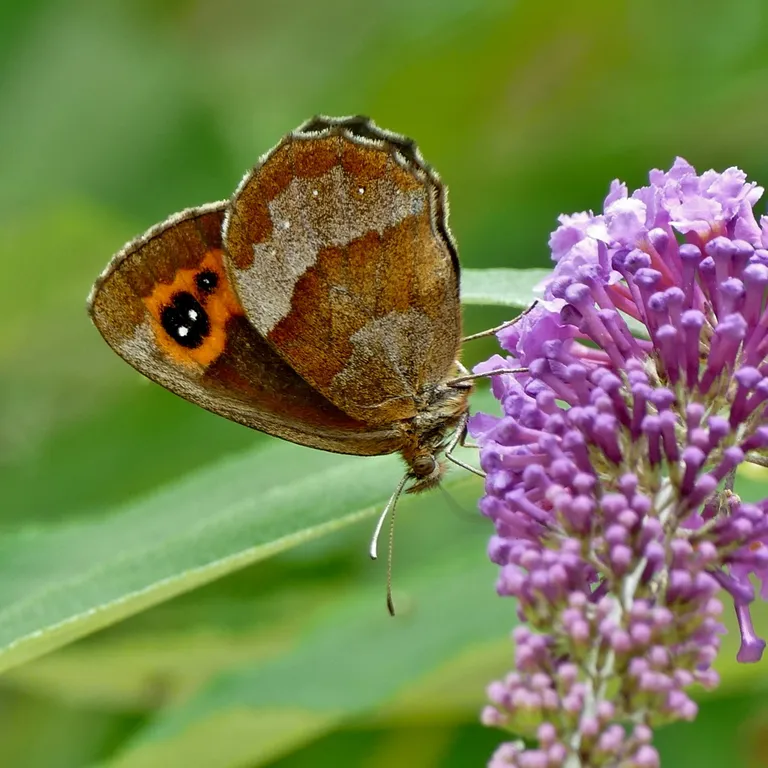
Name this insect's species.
Erebia aethiops
